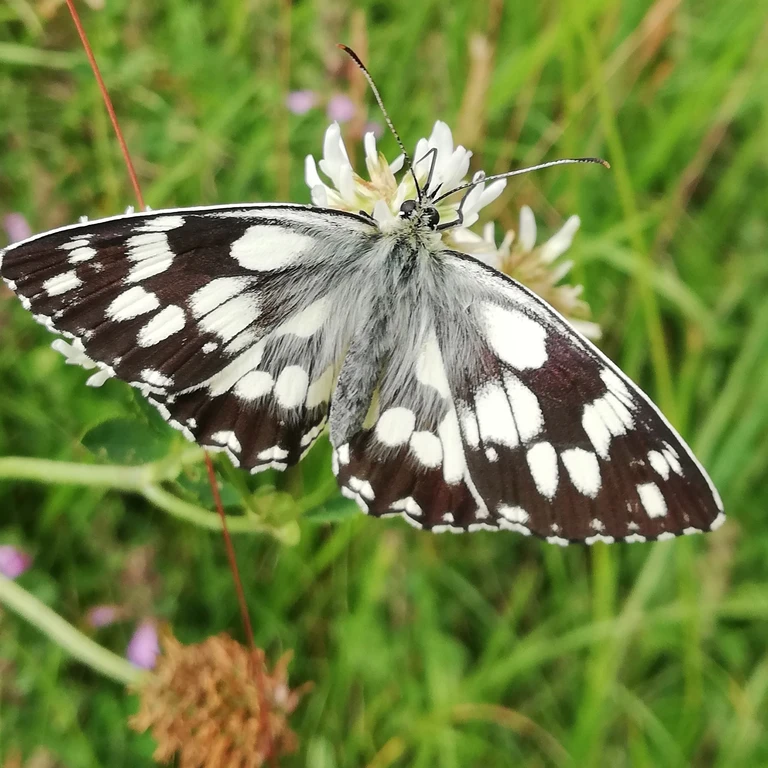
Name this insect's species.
Melanargia galathea
